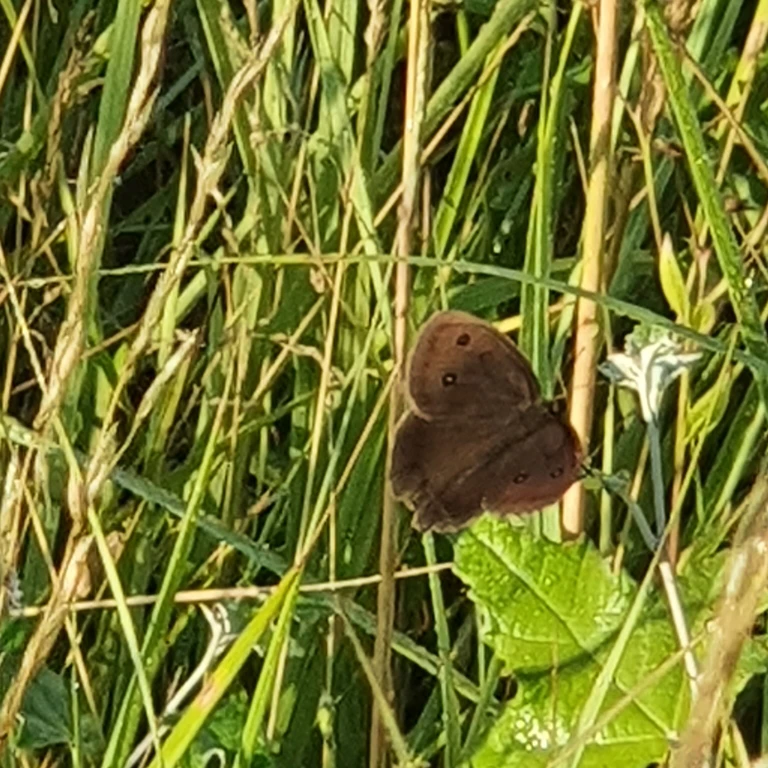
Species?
Minois dryas
